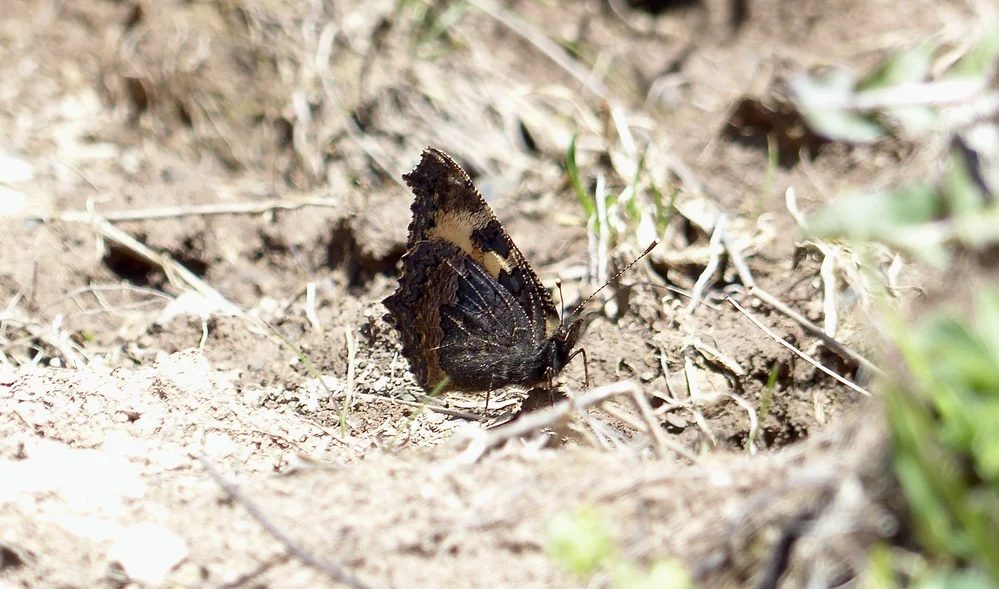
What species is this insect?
Aglais urticae
